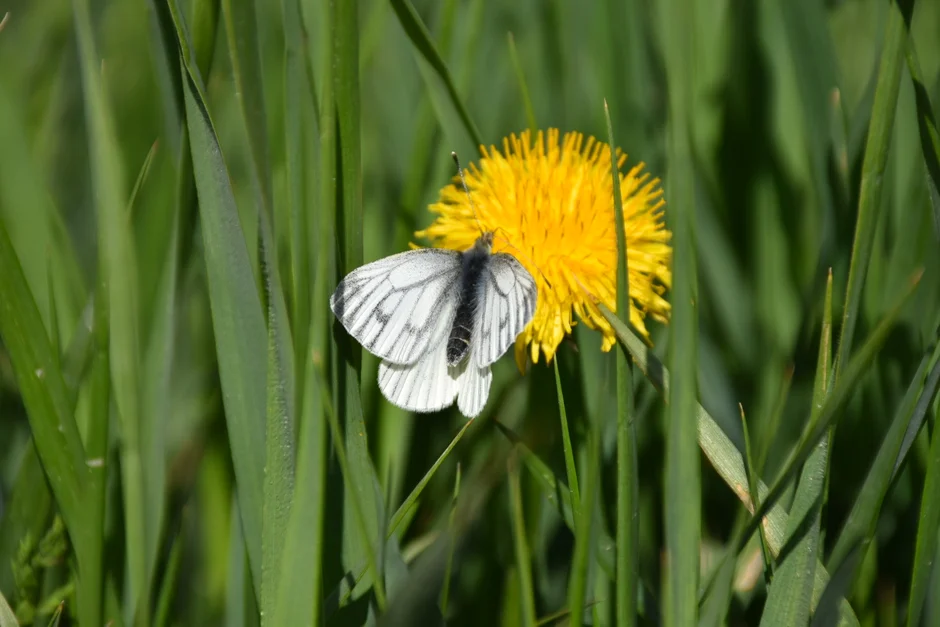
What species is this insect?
Pieris napi
